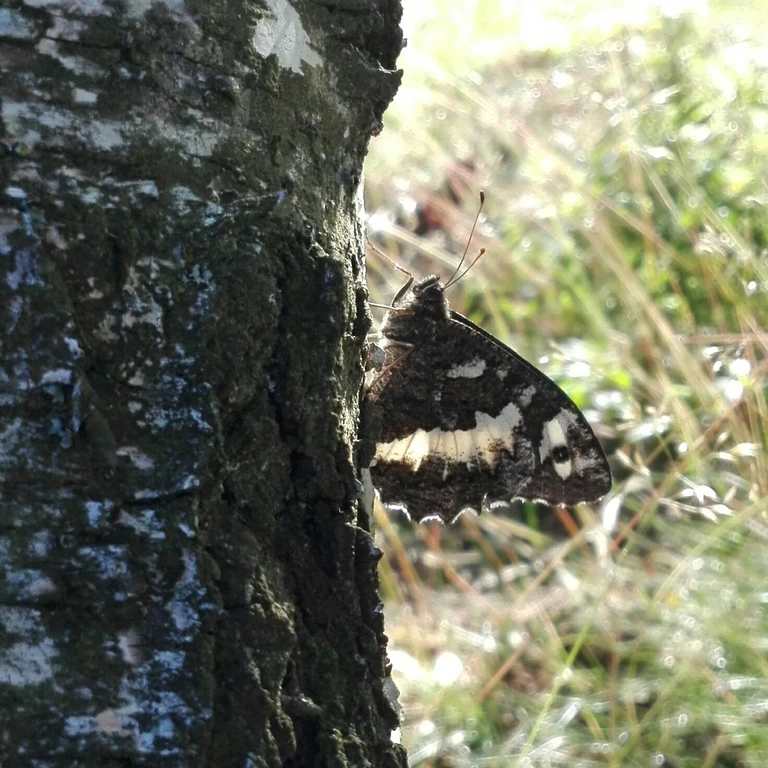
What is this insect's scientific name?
Brintesia circe
